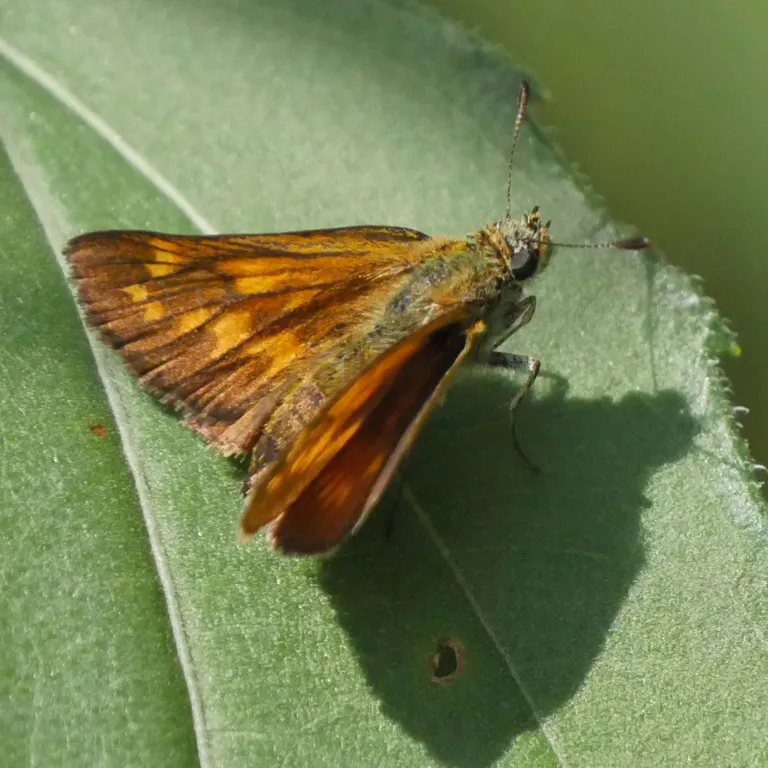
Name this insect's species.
Ochlodes sylvanus (also Ochlodes venata)
